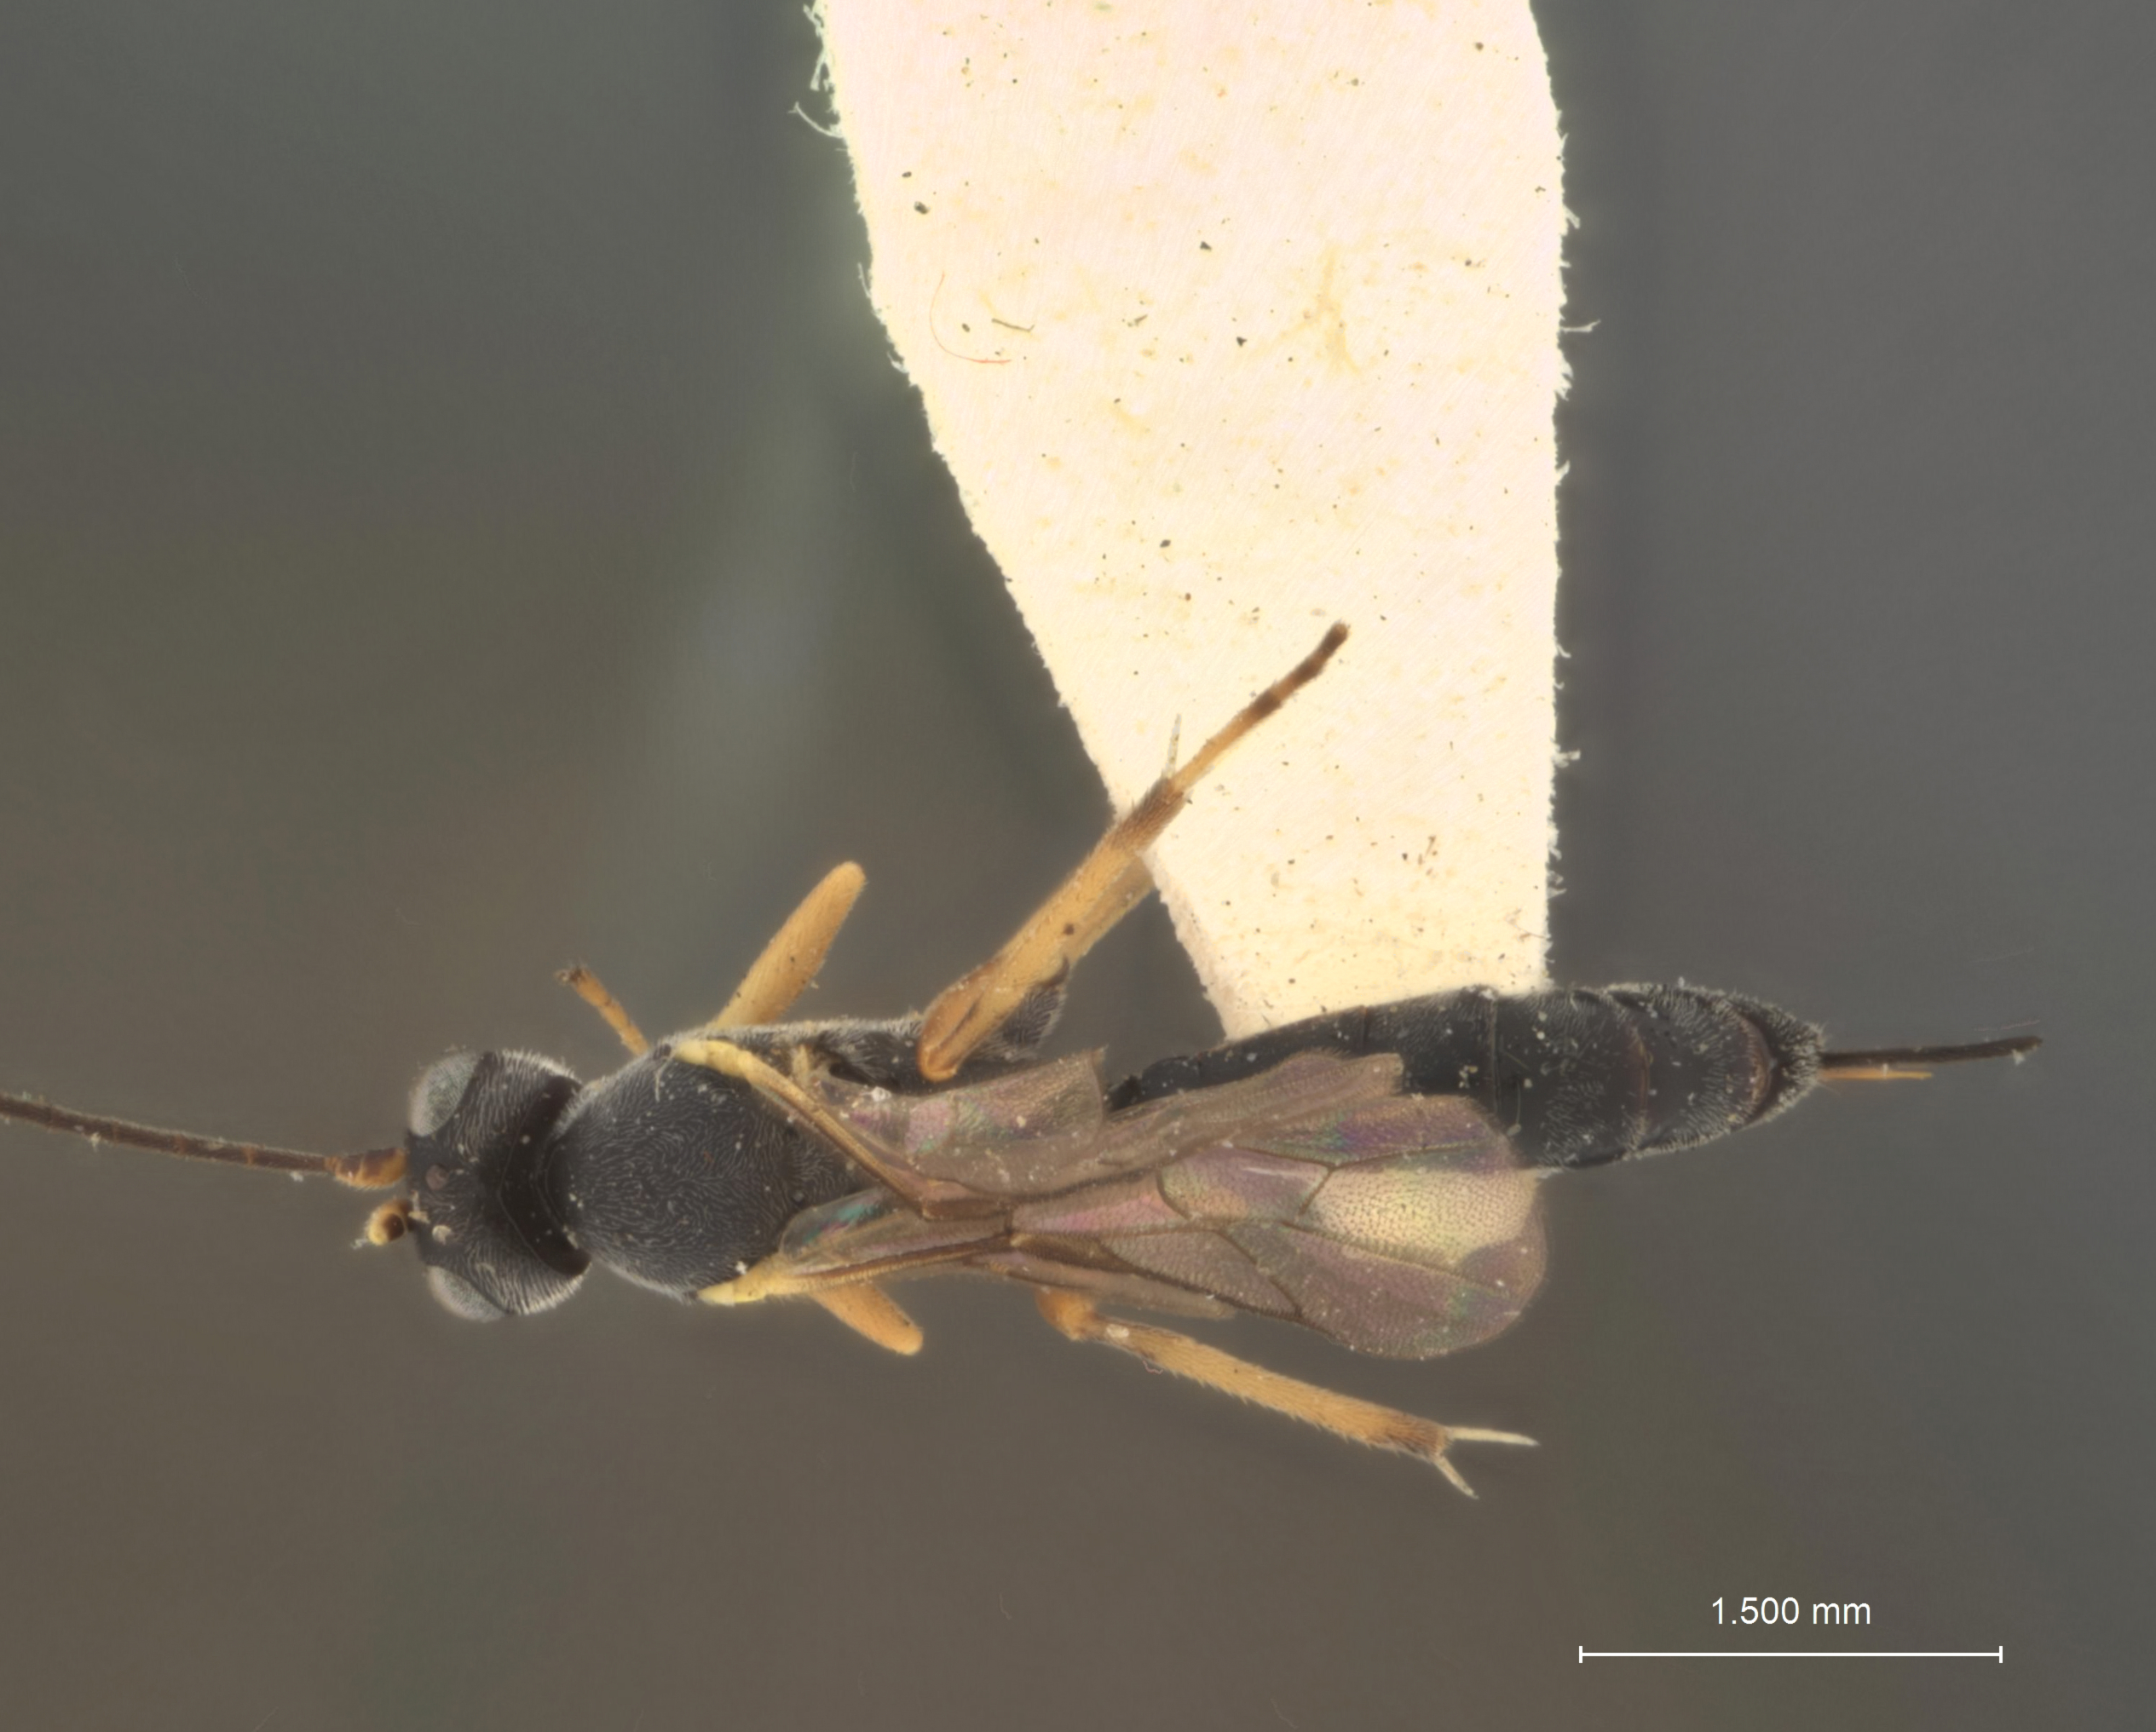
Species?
Dioctes alticola
